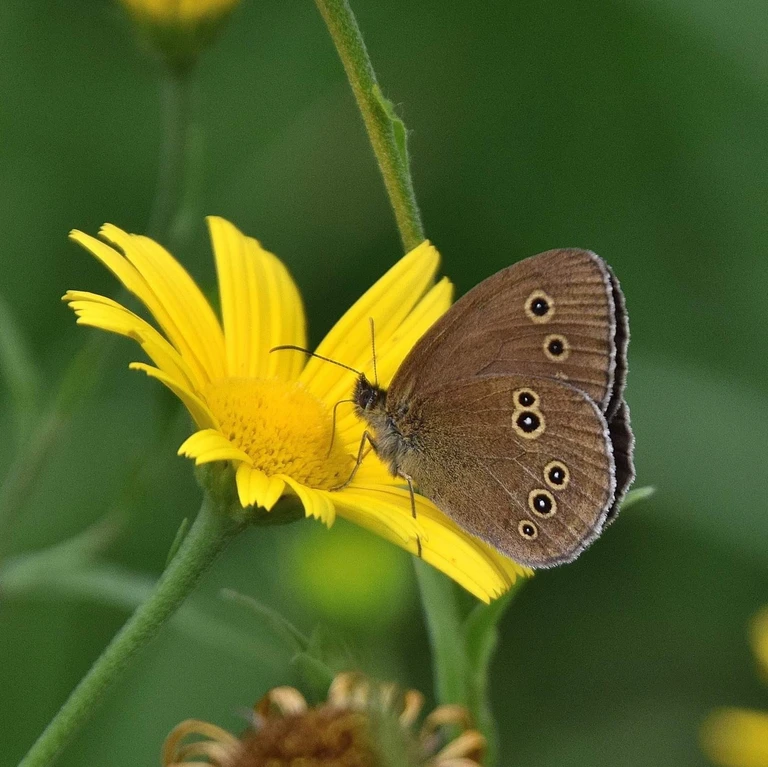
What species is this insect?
Aphantopus hyperantus
